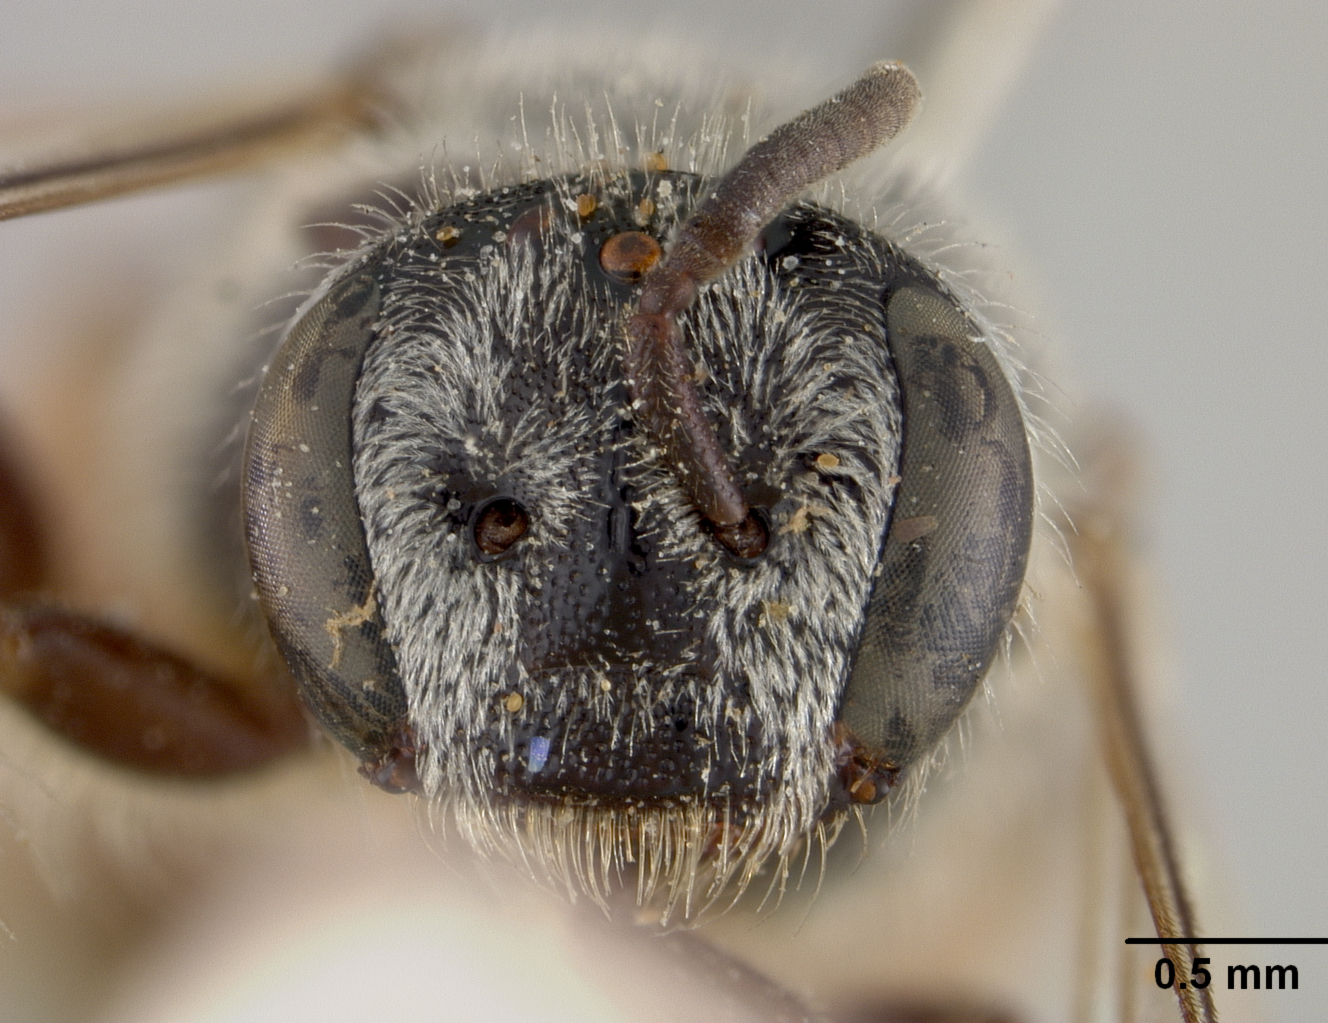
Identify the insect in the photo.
Nomia immsi
